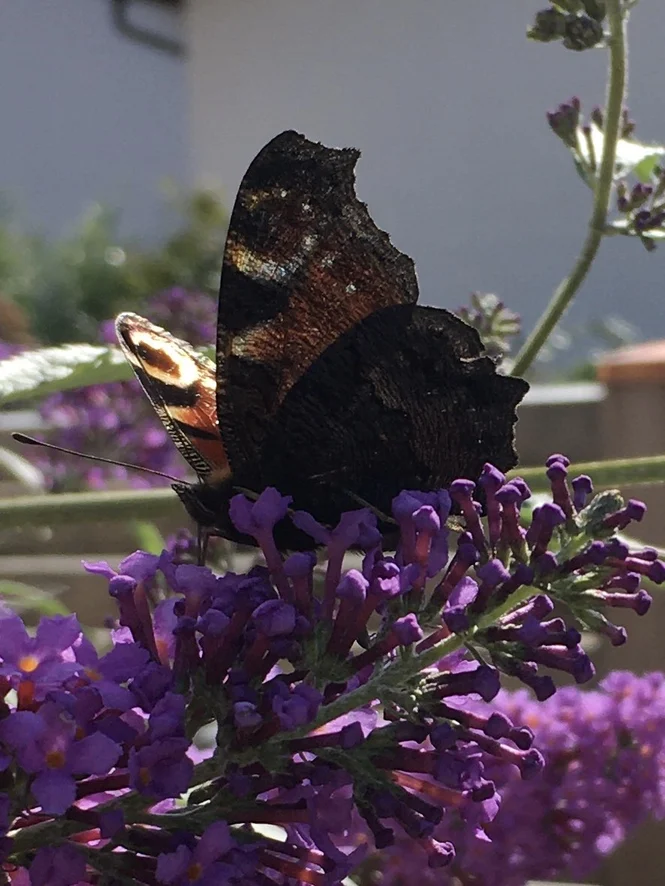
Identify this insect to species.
Aglais io
